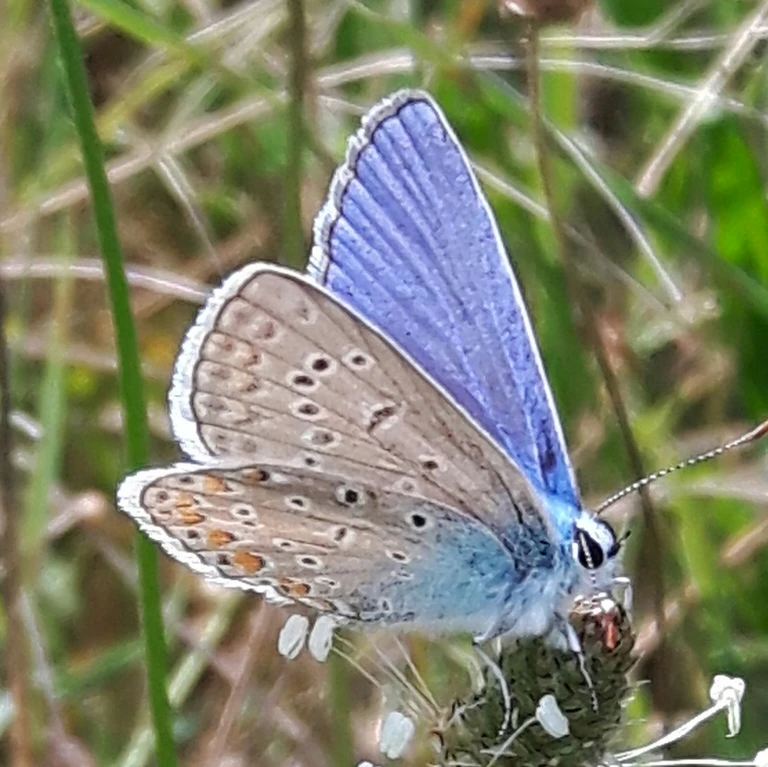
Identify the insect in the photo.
Polyommatus icarus
